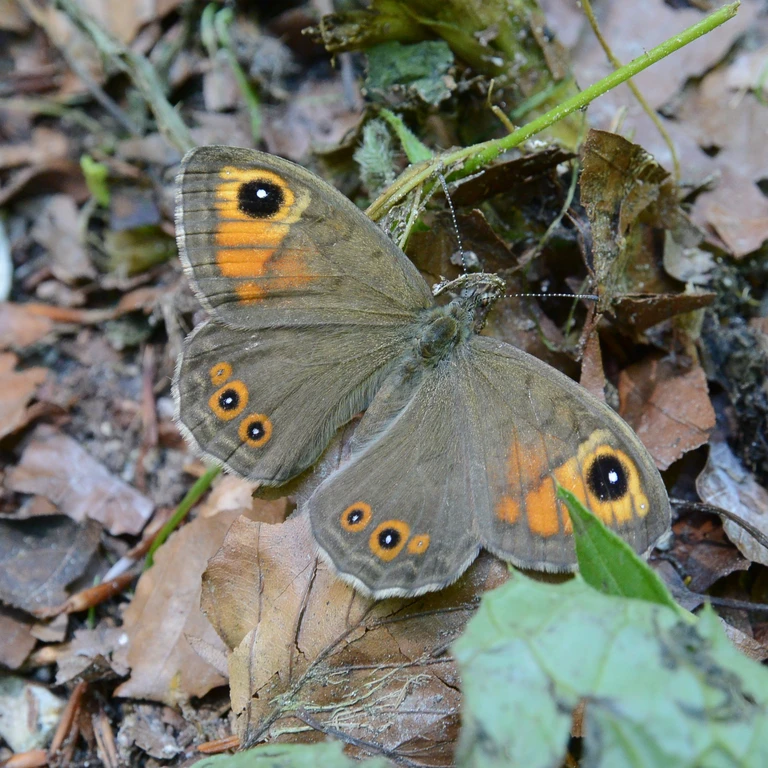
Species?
Lasiommata maera (also Pararge maera)
